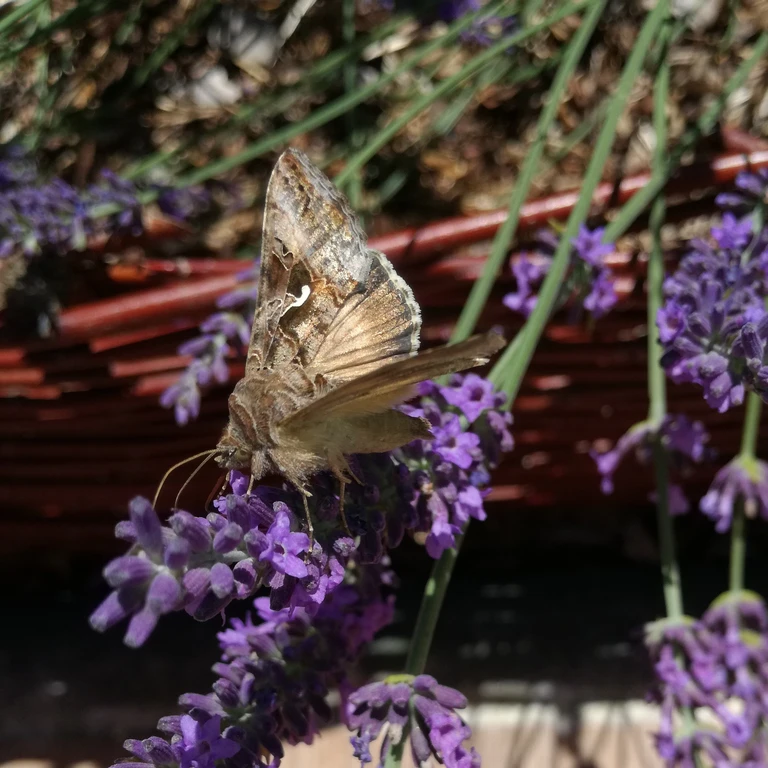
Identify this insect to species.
Autographa gamma
